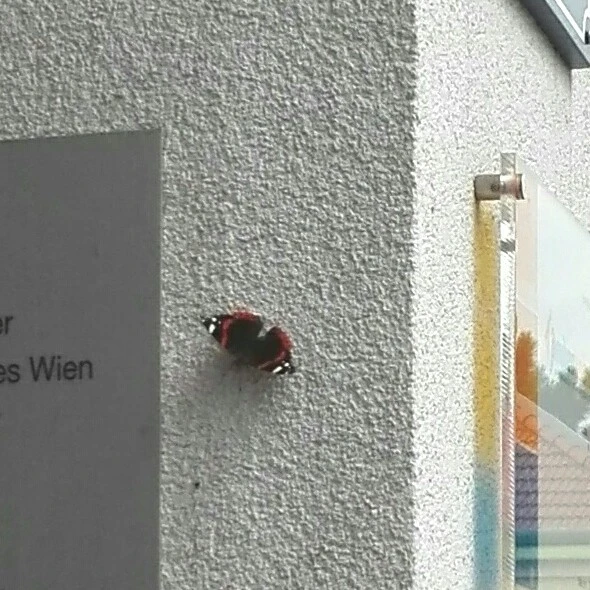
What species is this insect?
Vanessa atalanta
